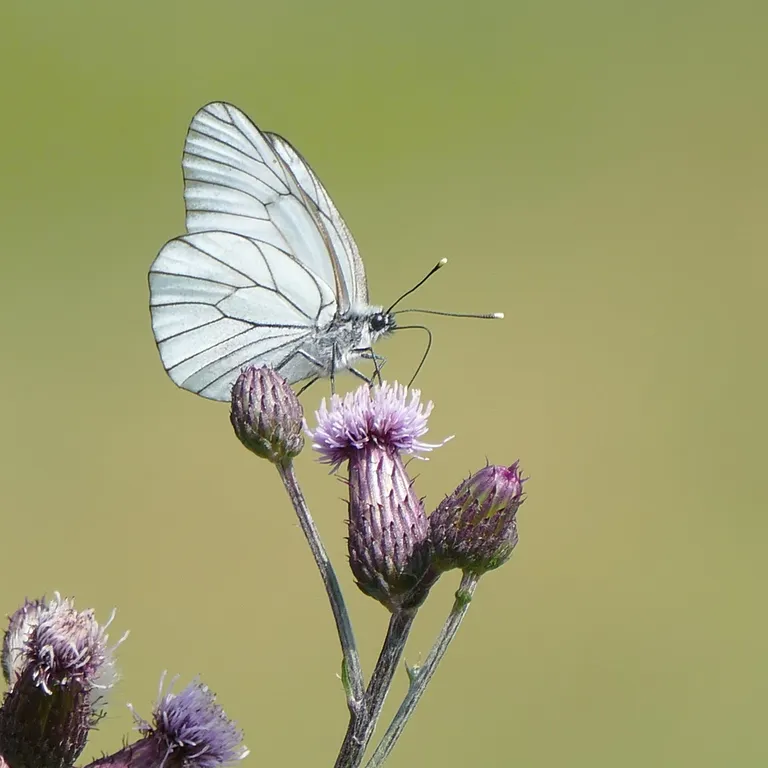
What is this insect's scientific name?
Aporia crataegi
